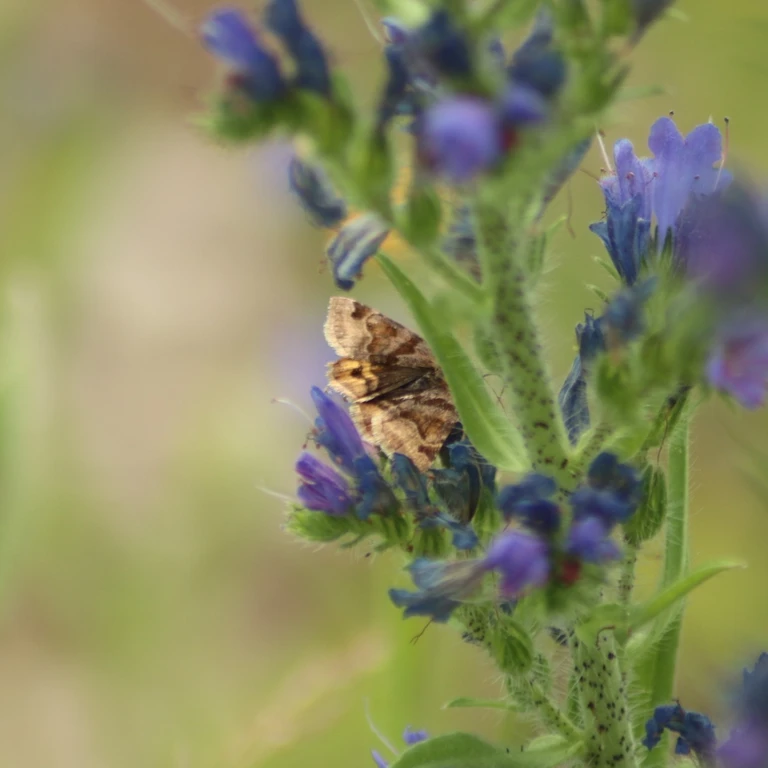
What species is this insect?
Euclidia glyphica
